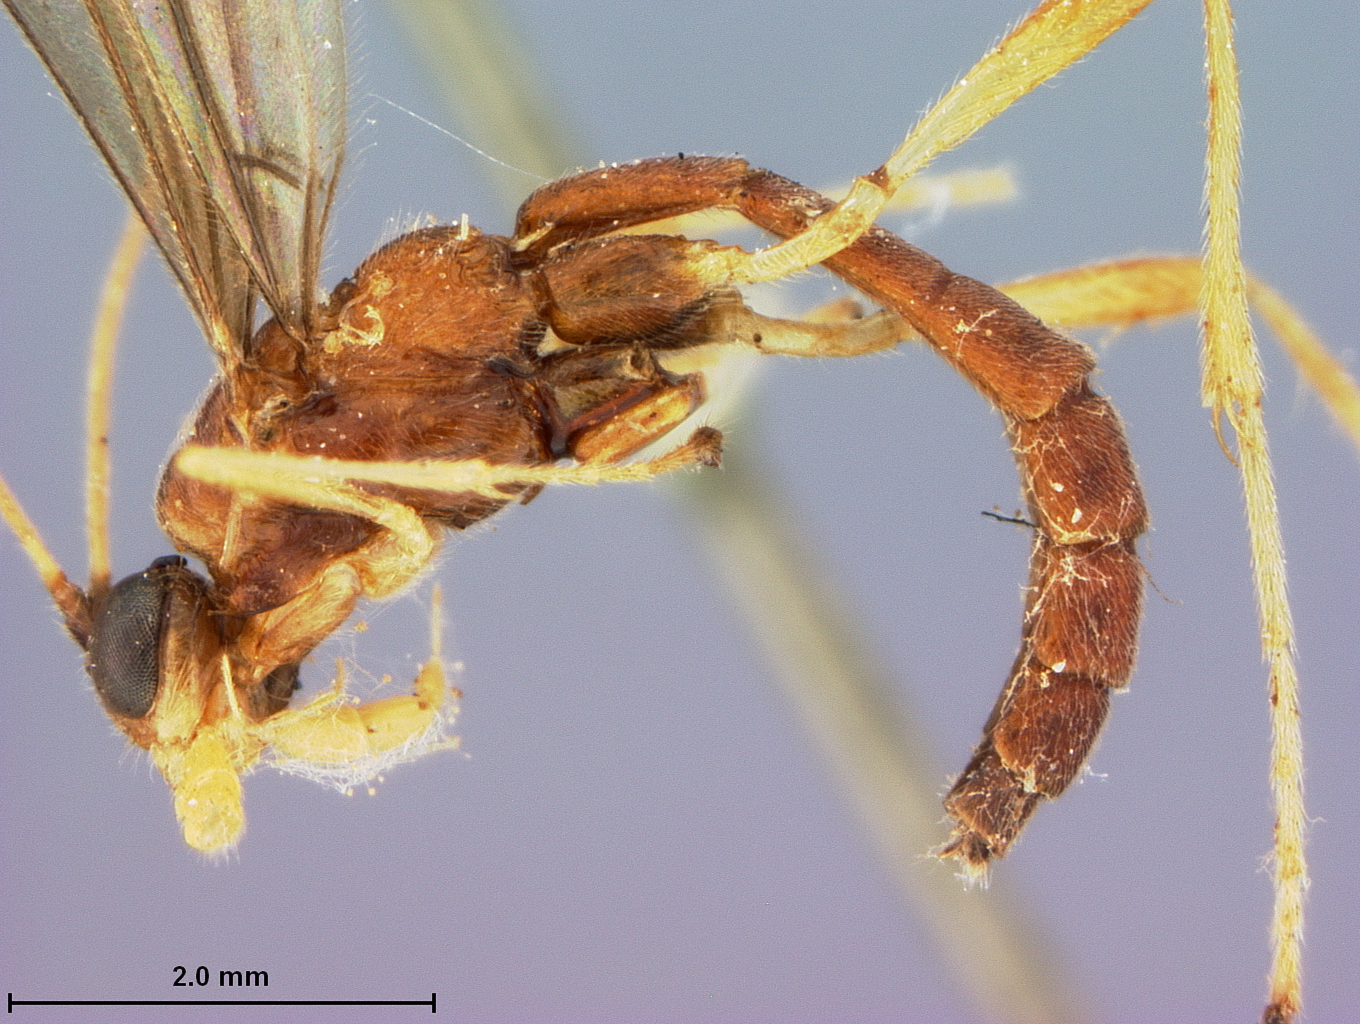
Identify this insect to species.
Macrostomionella philippinensis
